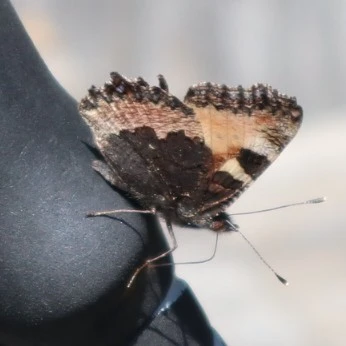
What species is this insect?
Aglais urticae
